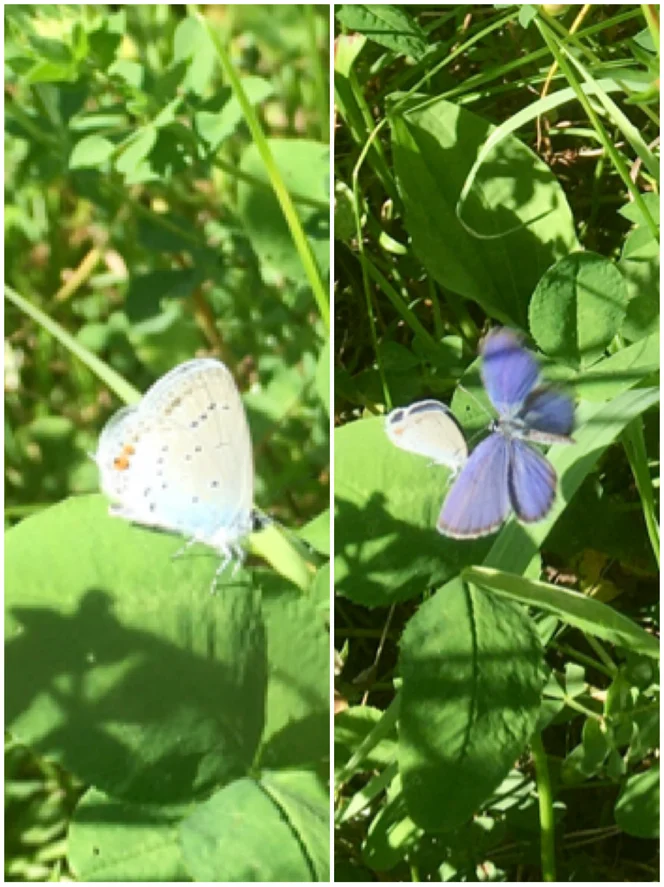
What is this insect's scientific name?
Cupido argiades (also Elkalyce argiades)
